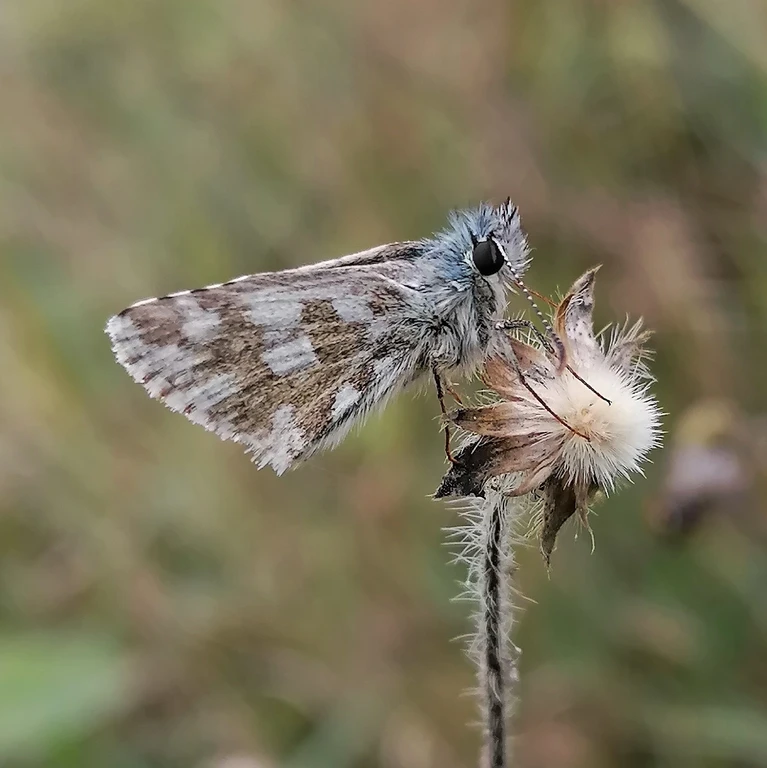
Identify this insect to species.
Pyrgus armoricanus
